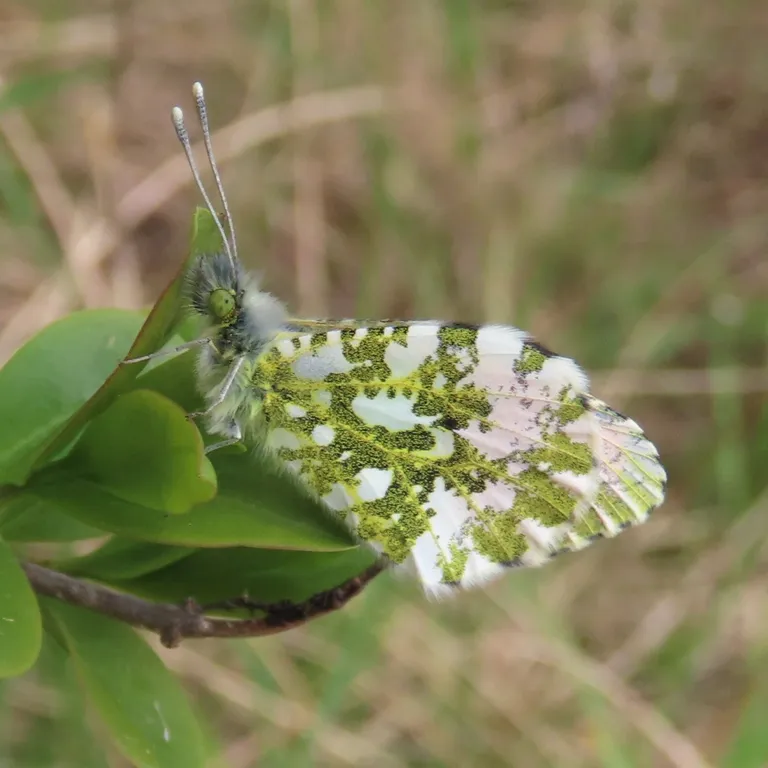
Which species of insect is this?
Anthocharis cardamines
